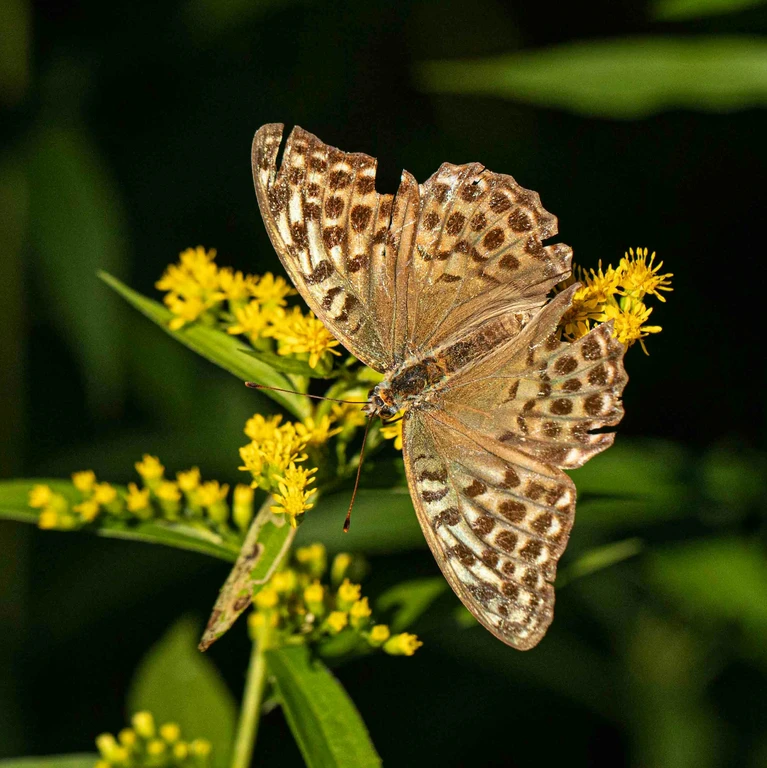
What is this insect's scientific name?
Argynnis paphia
